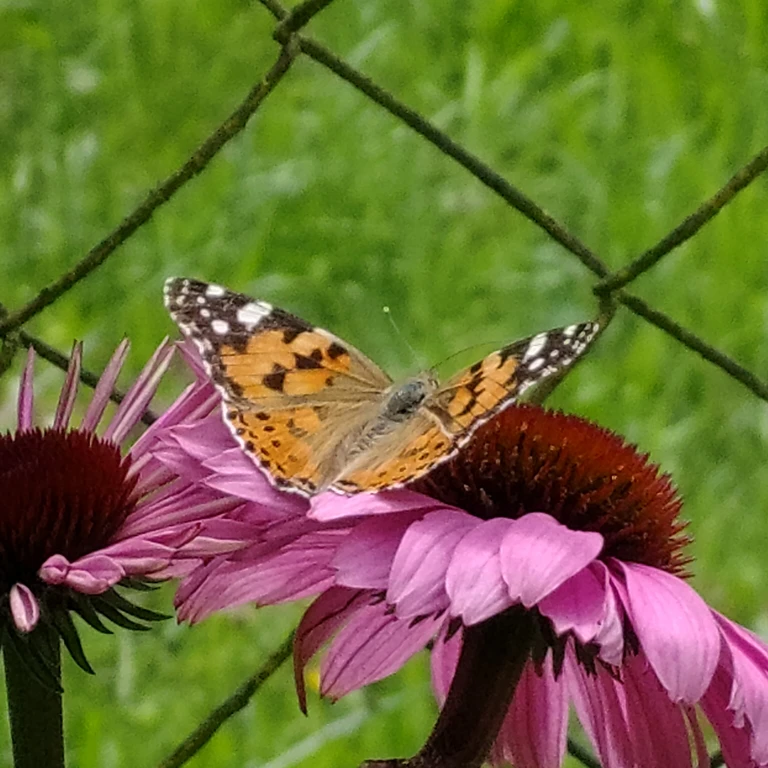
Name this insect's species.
Vanessa cardui
